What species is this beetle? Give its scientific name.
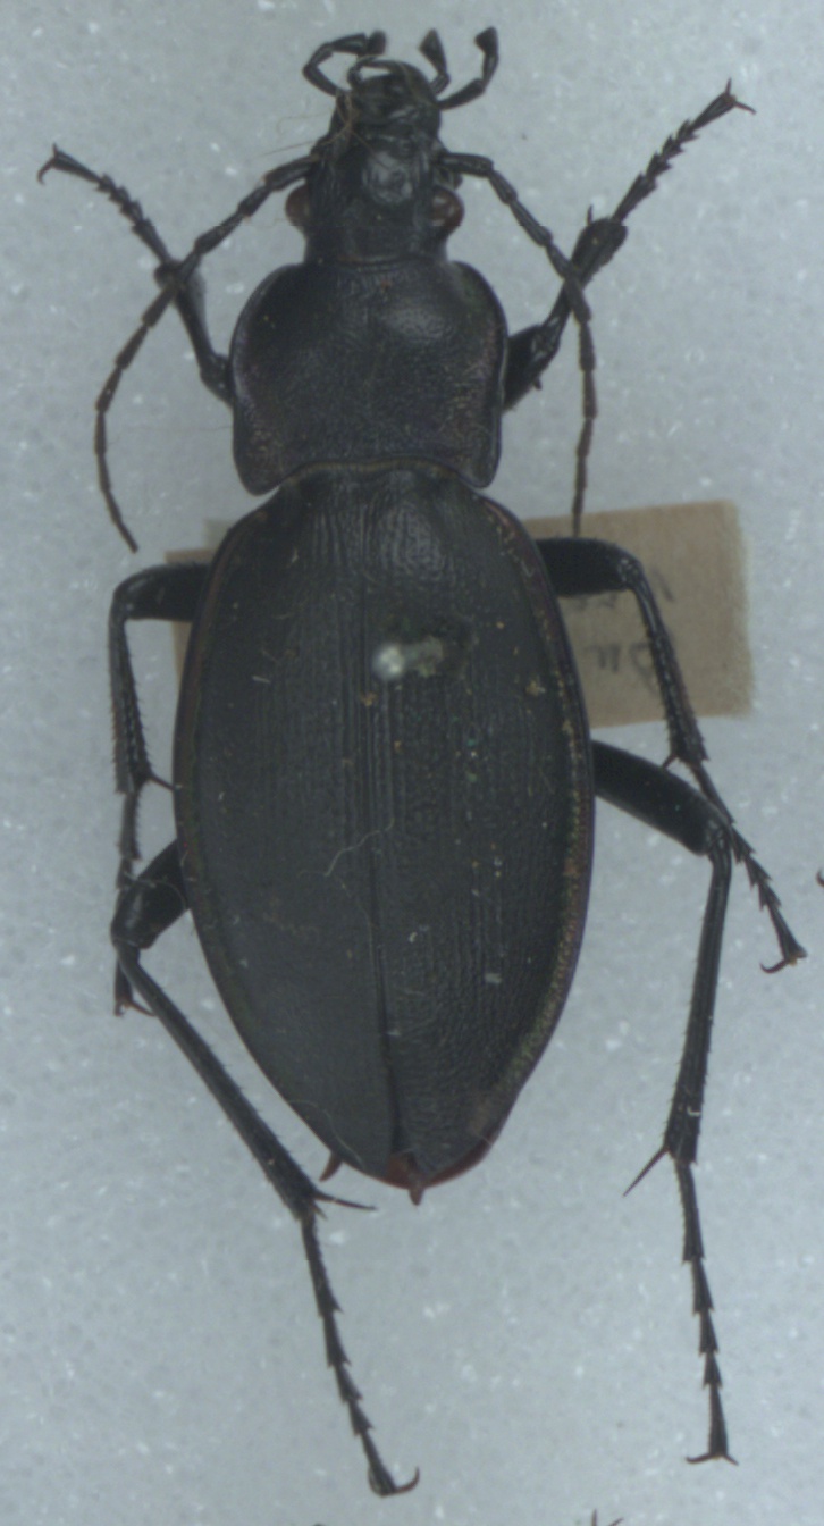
Carabus violaceus
